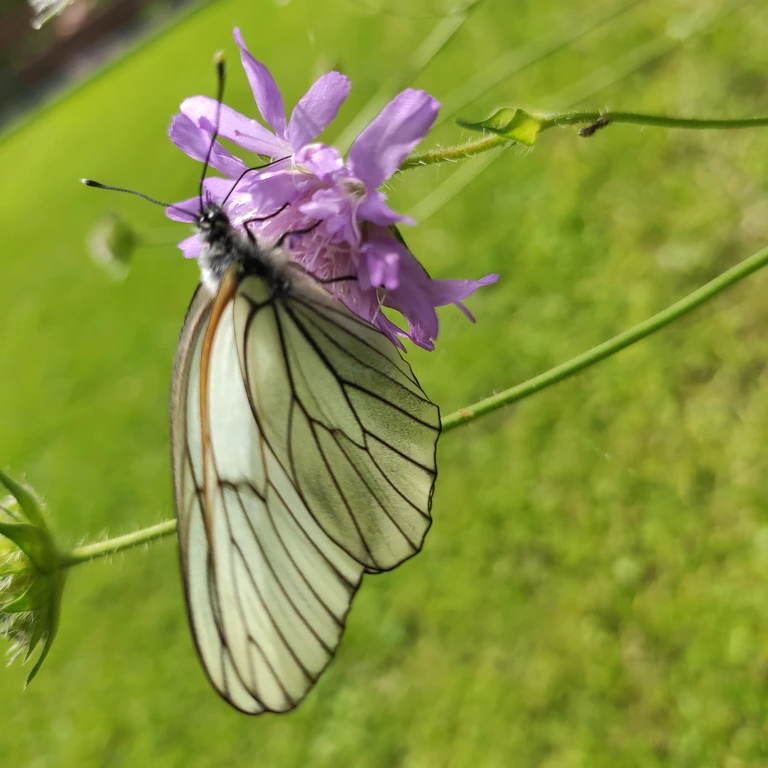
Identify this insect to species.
Aporia crataegi
